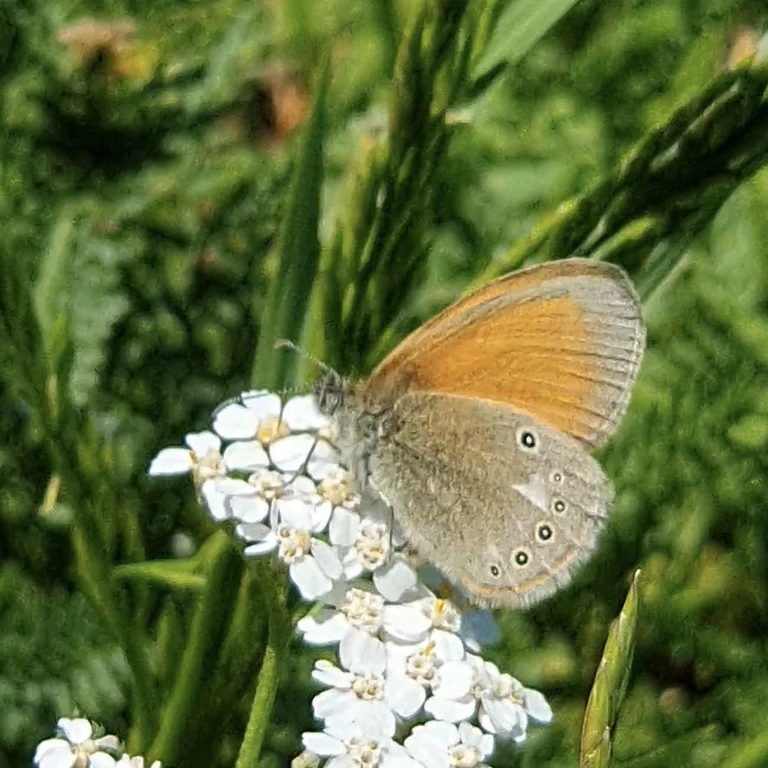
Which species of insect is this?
Coenonympha glycerion (also Coenonympha iphis)
